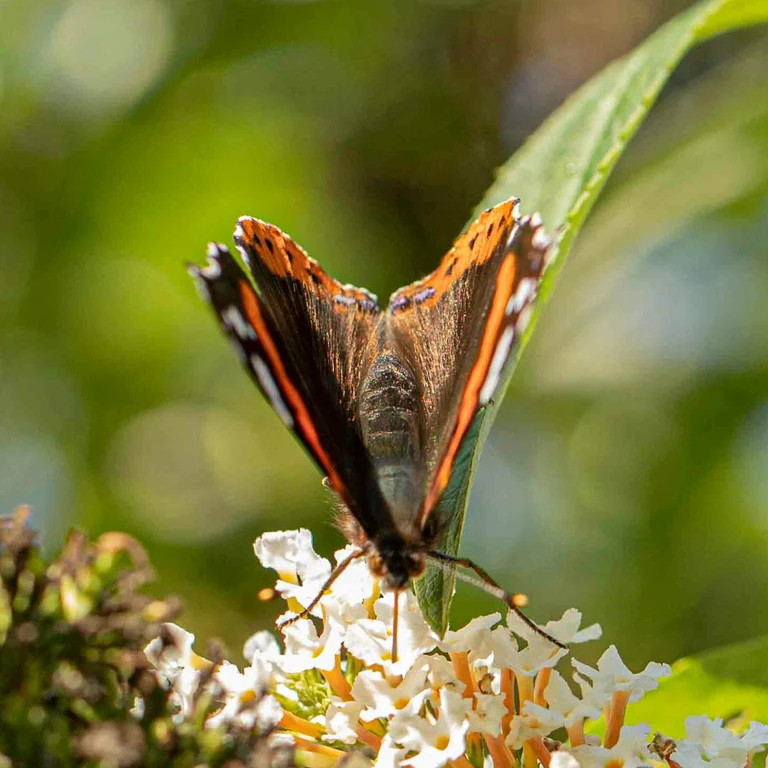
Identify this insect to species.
Vanessa atalanta
